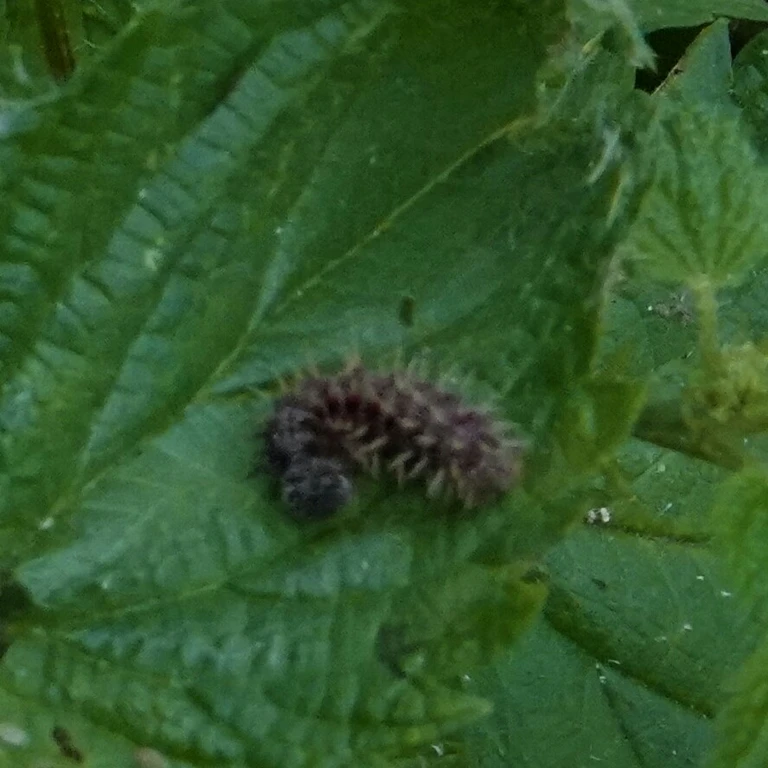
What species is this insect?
Vanessa atalanta
